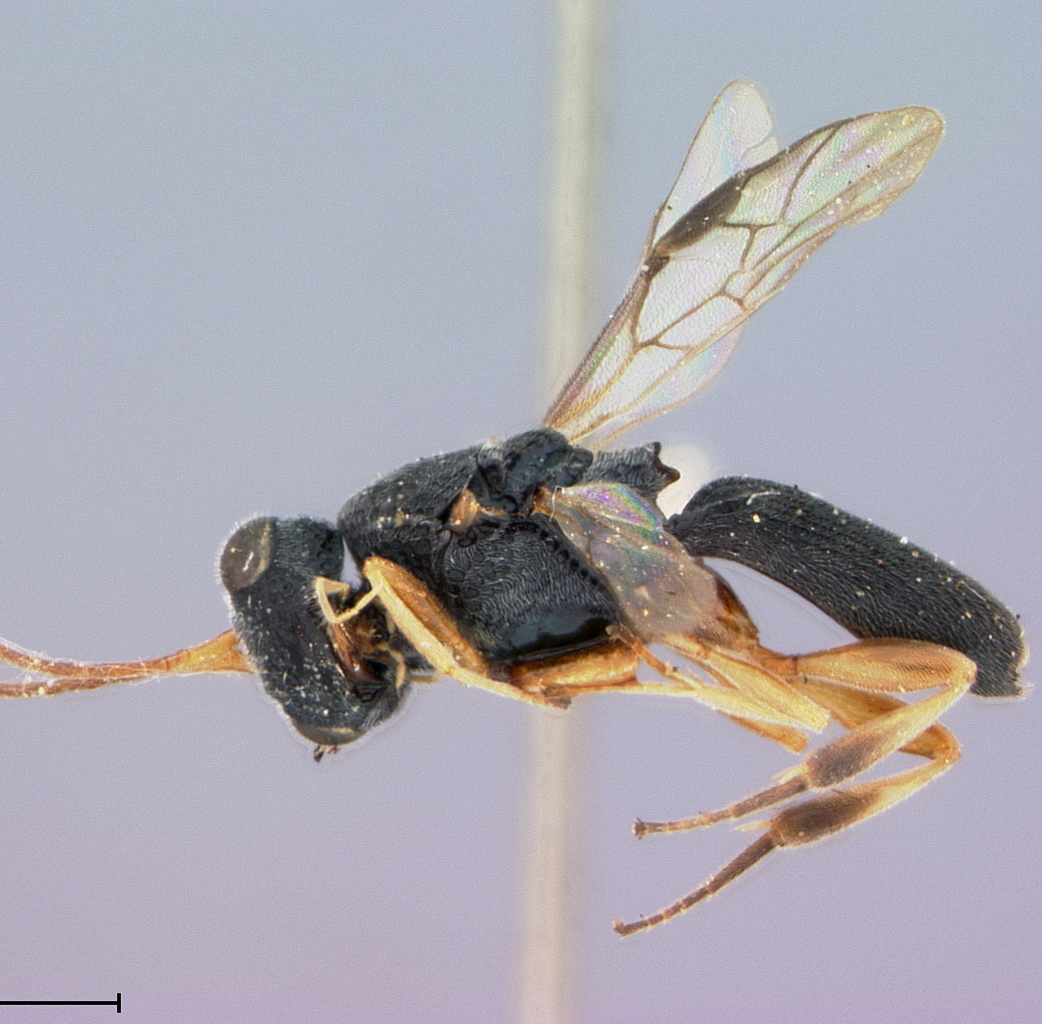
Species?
Megachelonus consociatus
